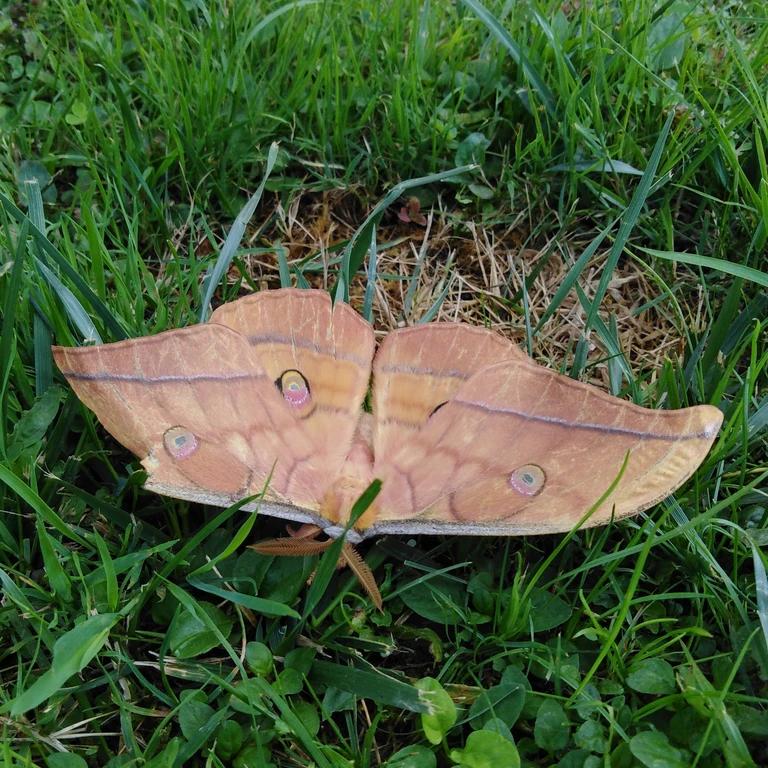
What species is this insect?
Antheraea yamamai
